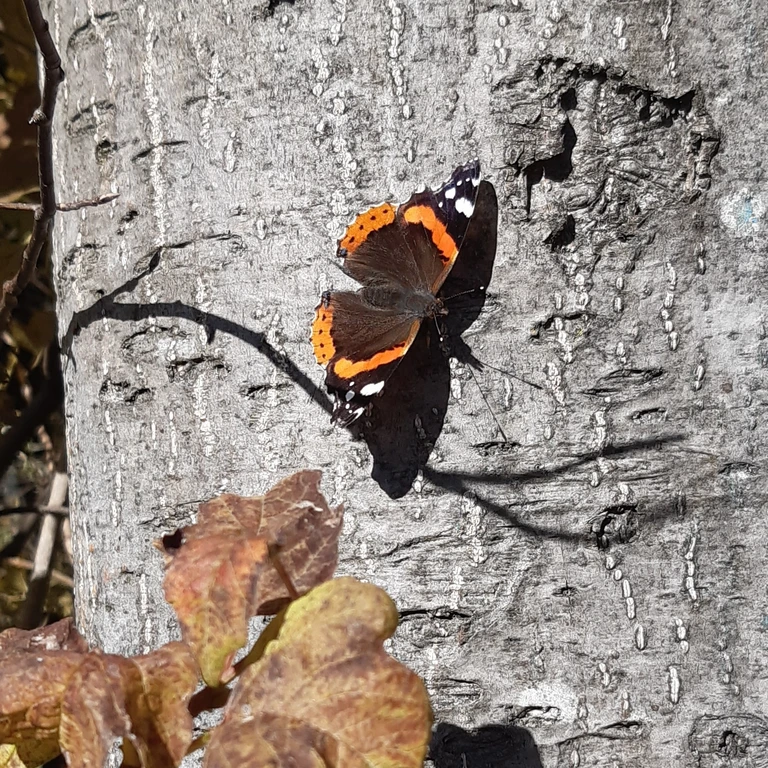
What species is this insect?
Vanessa atalanta
